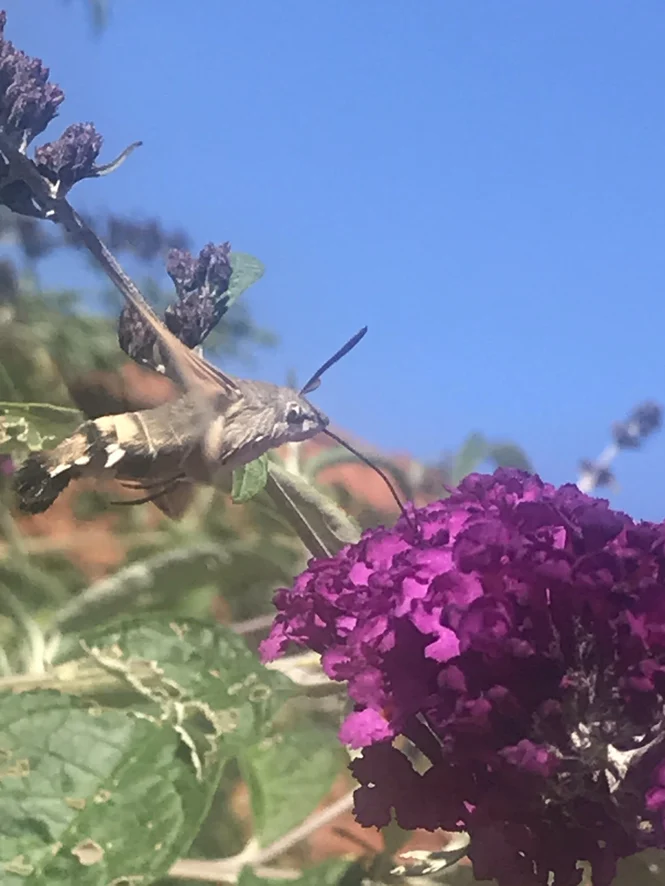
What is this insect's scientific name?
Macroglossum stellatarum
